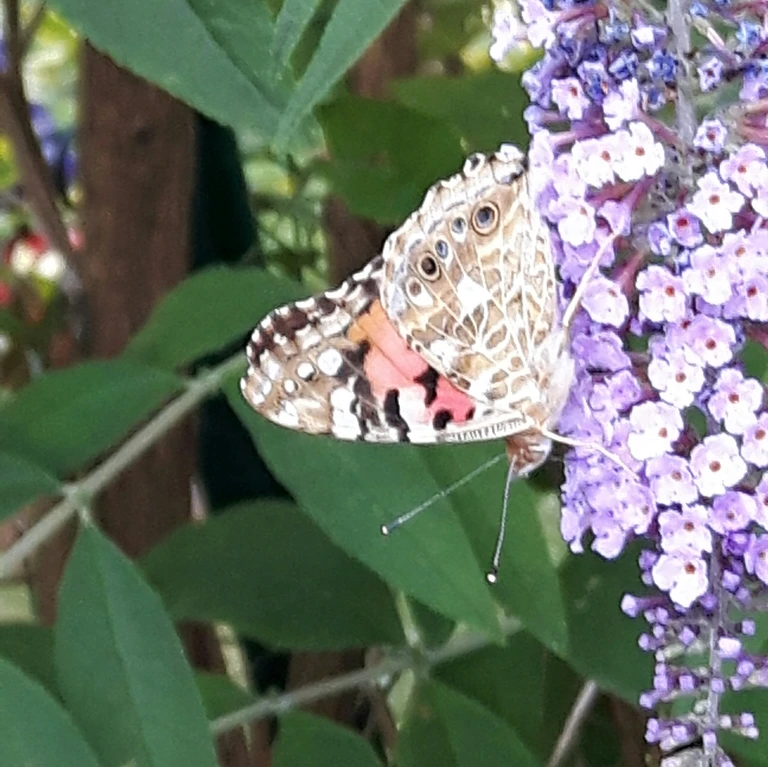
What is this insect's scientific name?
Vanessa cardui
